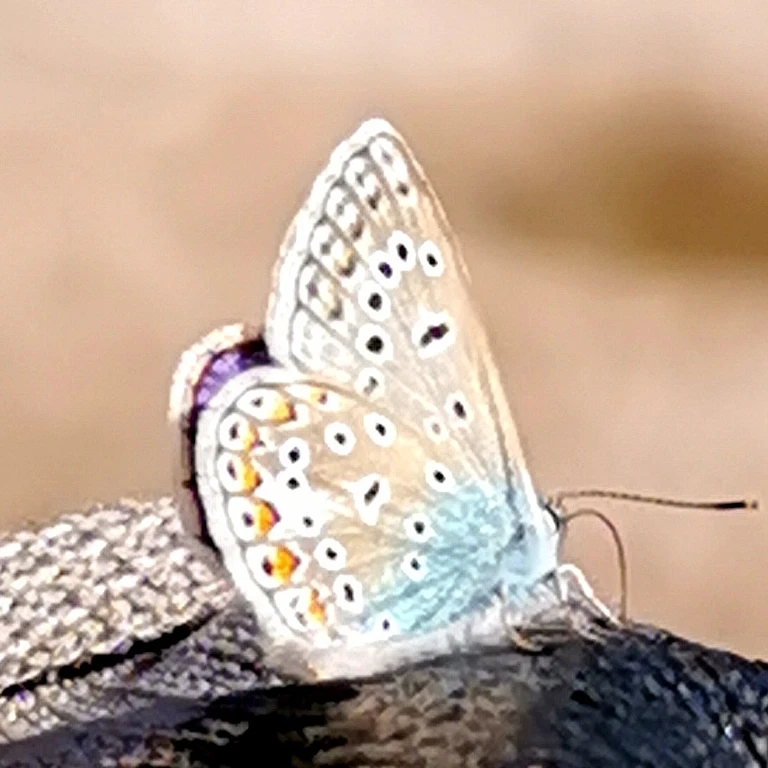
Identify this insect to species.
Polyommatus icarus
